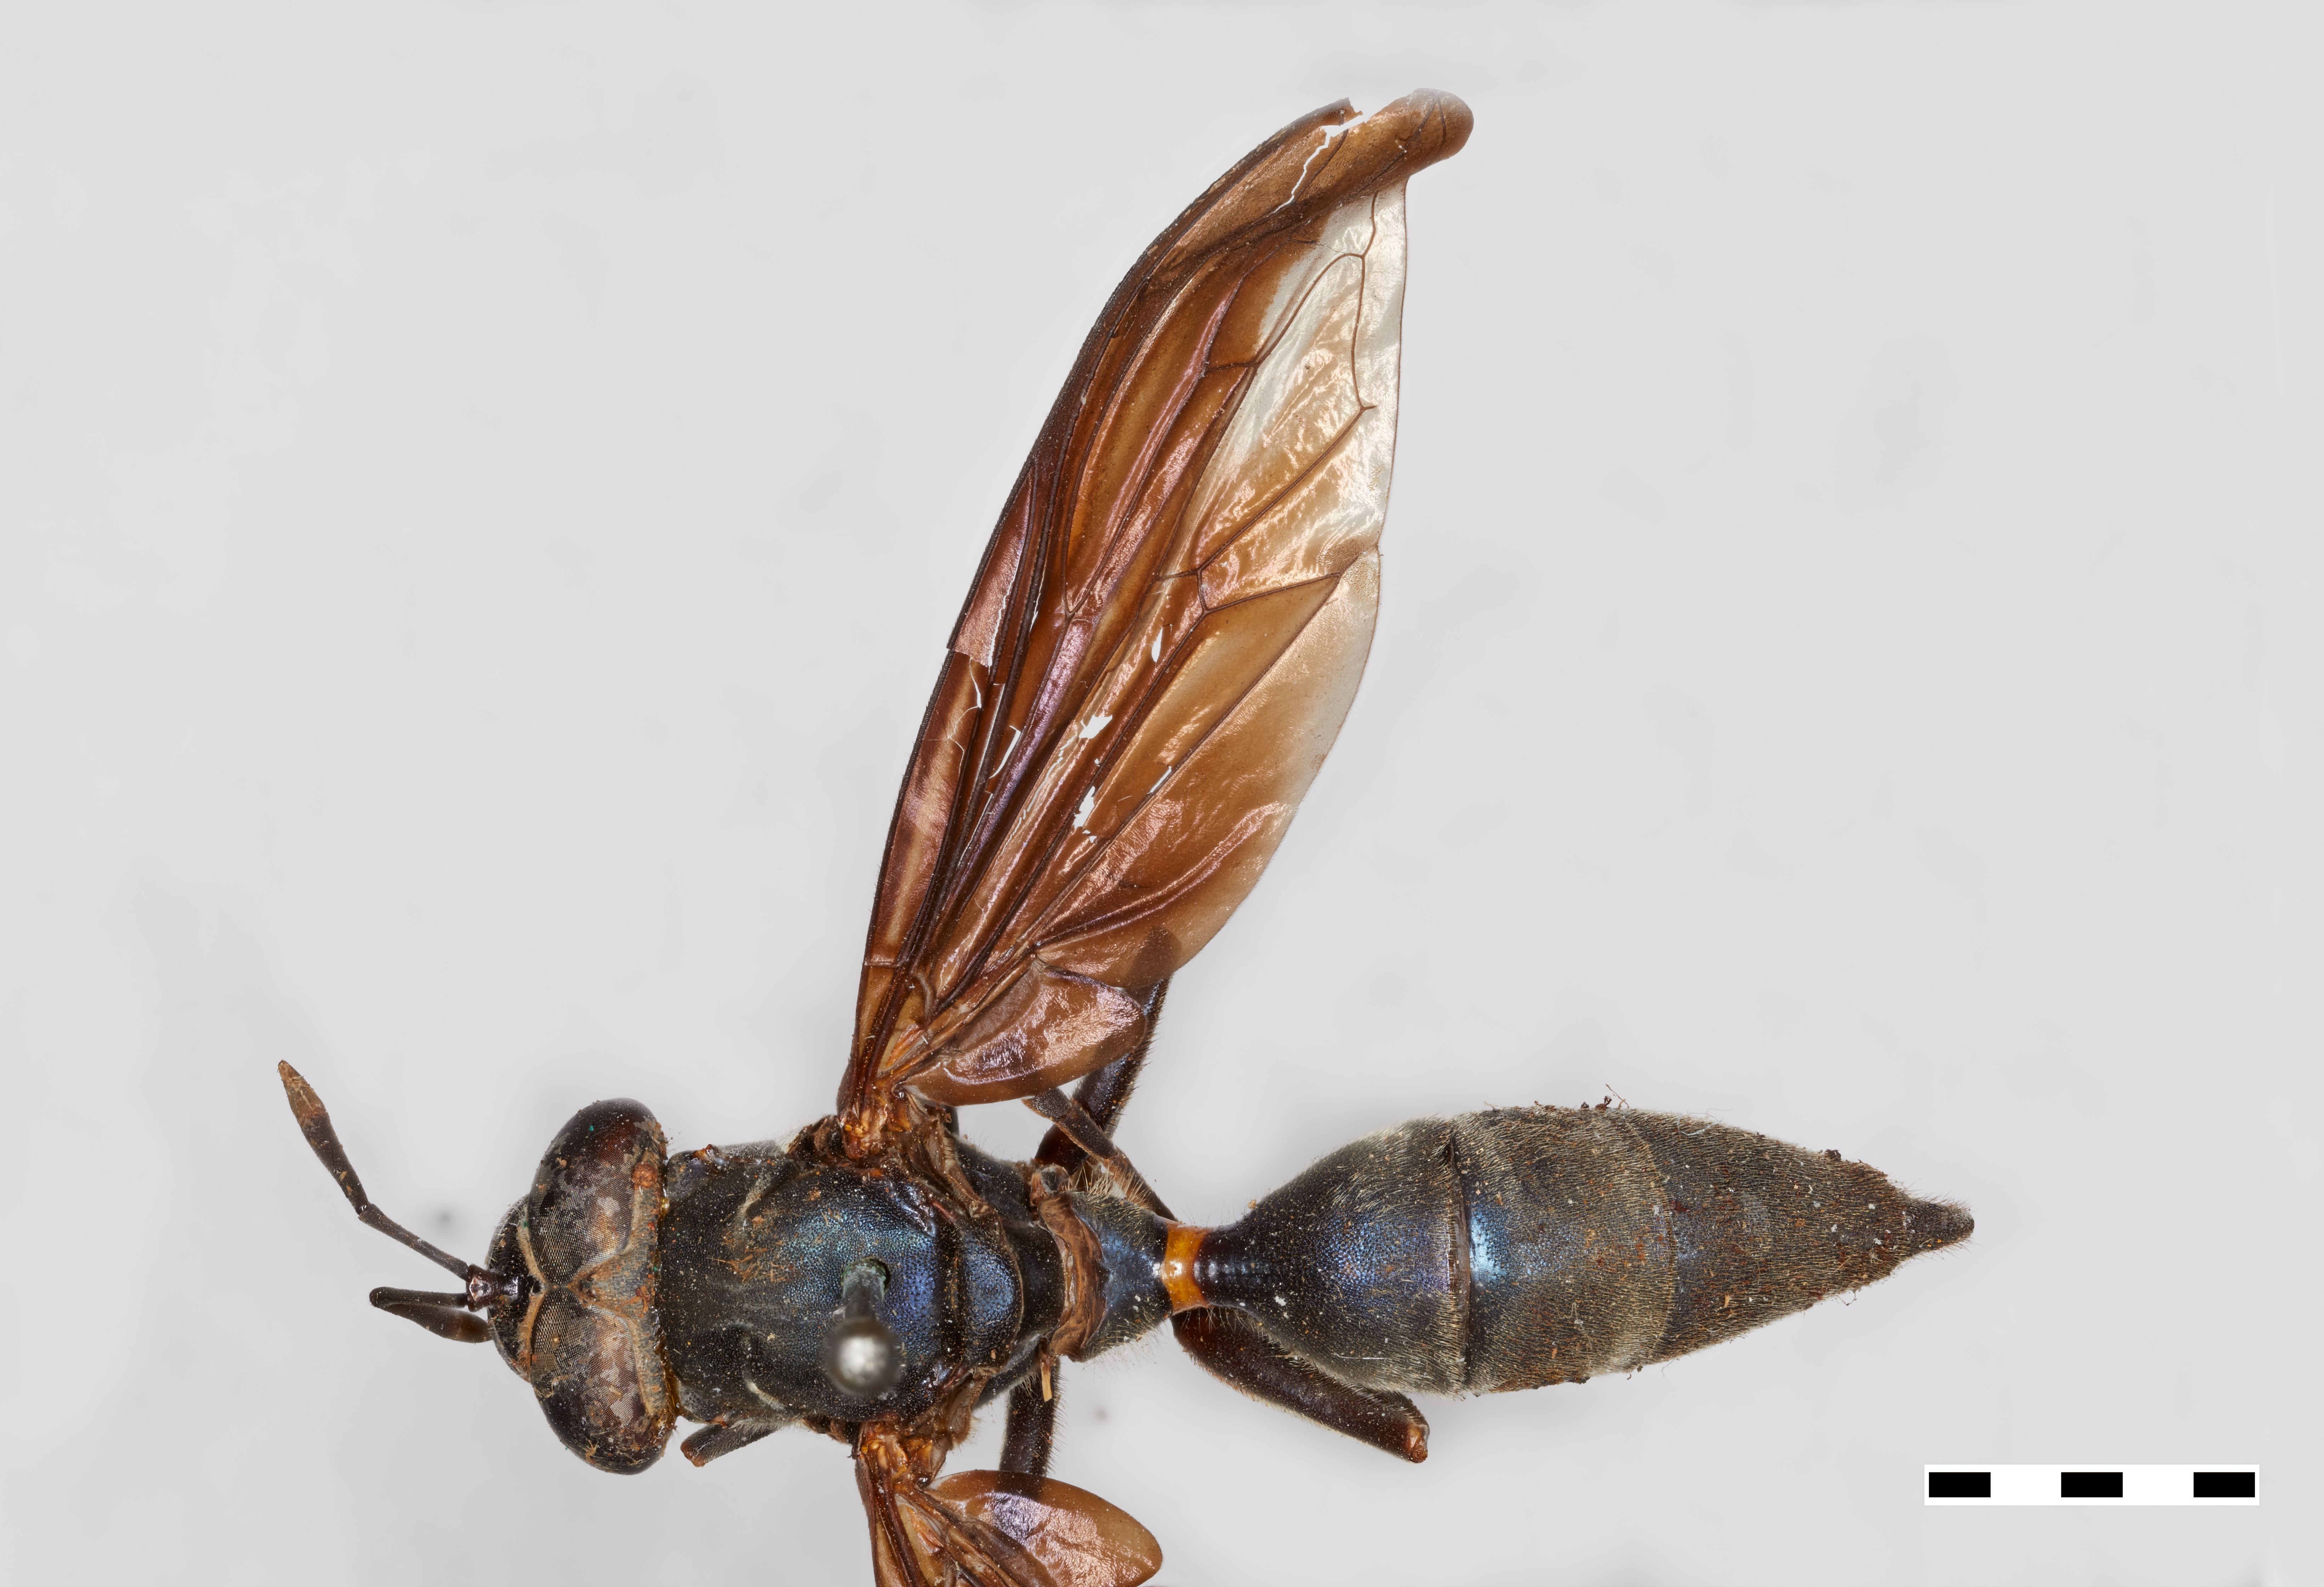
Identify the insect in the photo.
Ceriodes kerteszi
